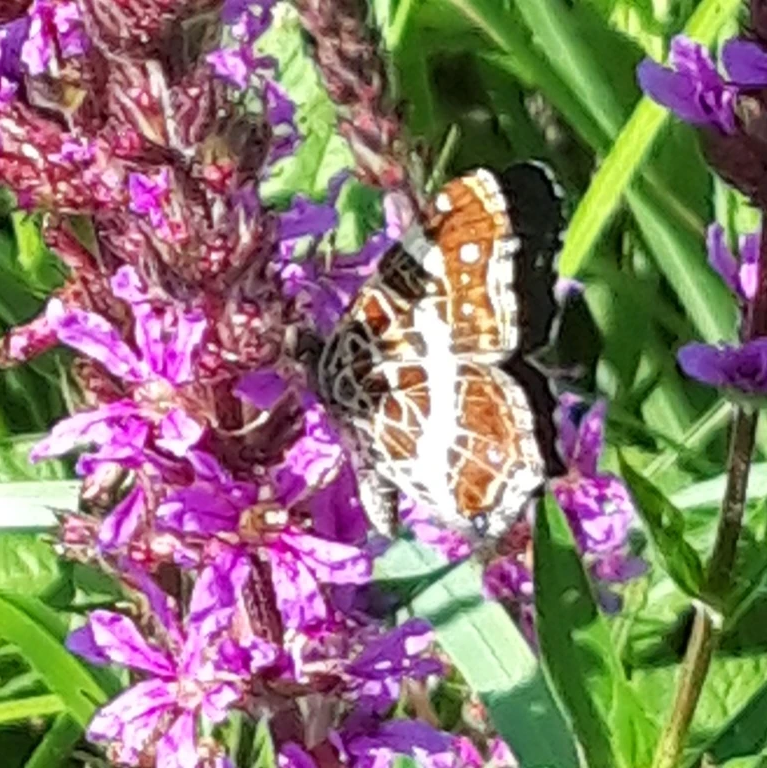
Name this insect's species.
Araschnia levana
